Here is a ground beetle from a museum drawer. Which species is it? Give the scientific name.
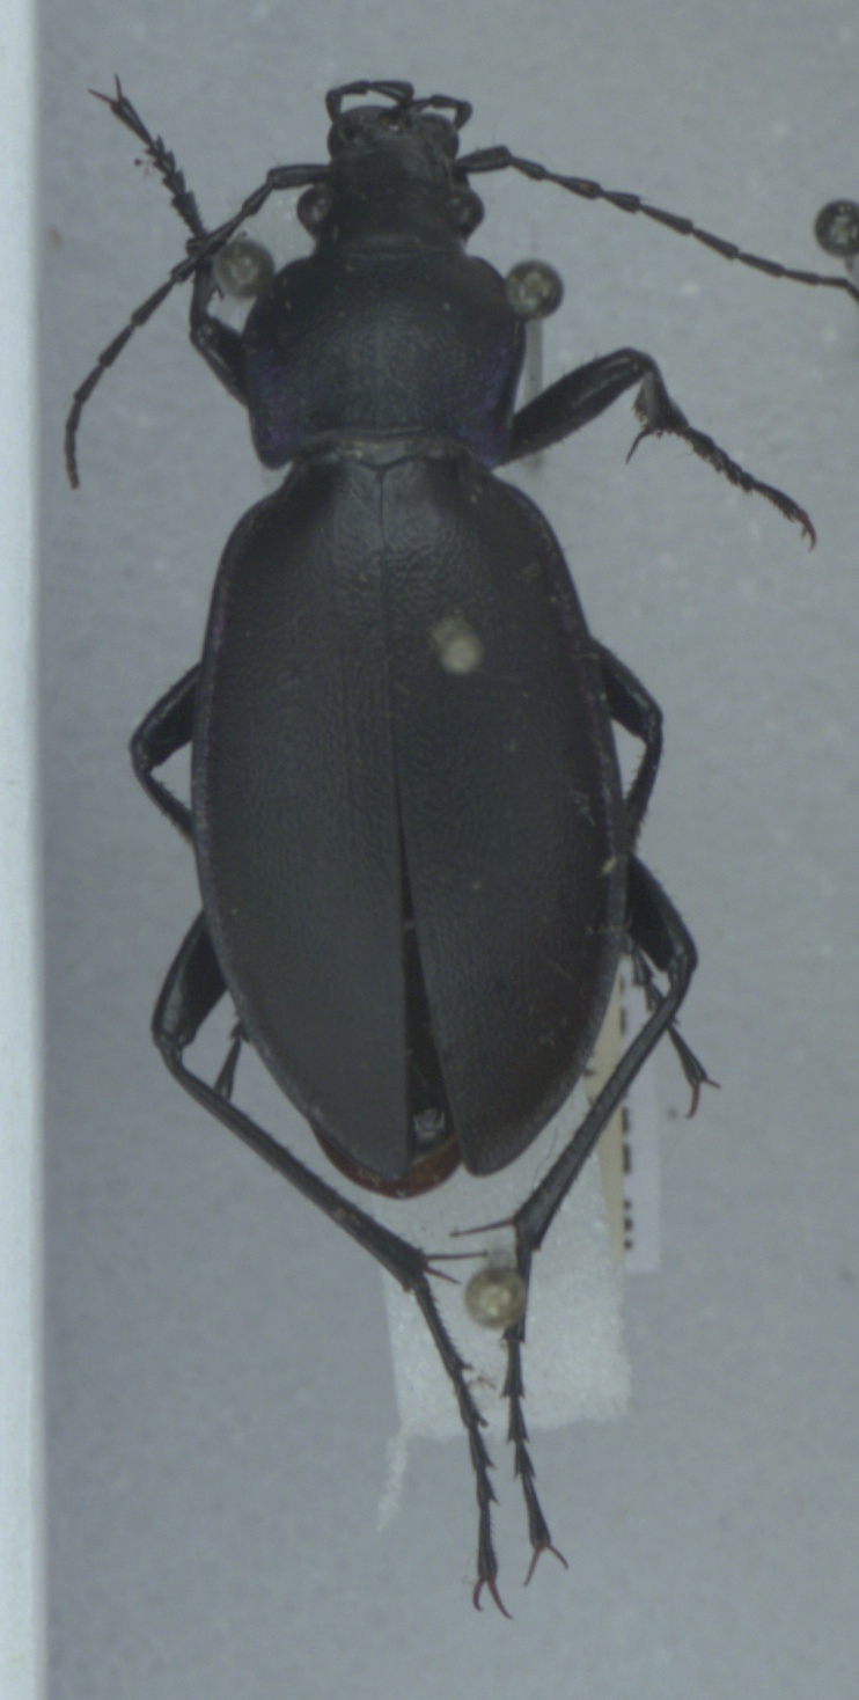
Carabus violaceus
